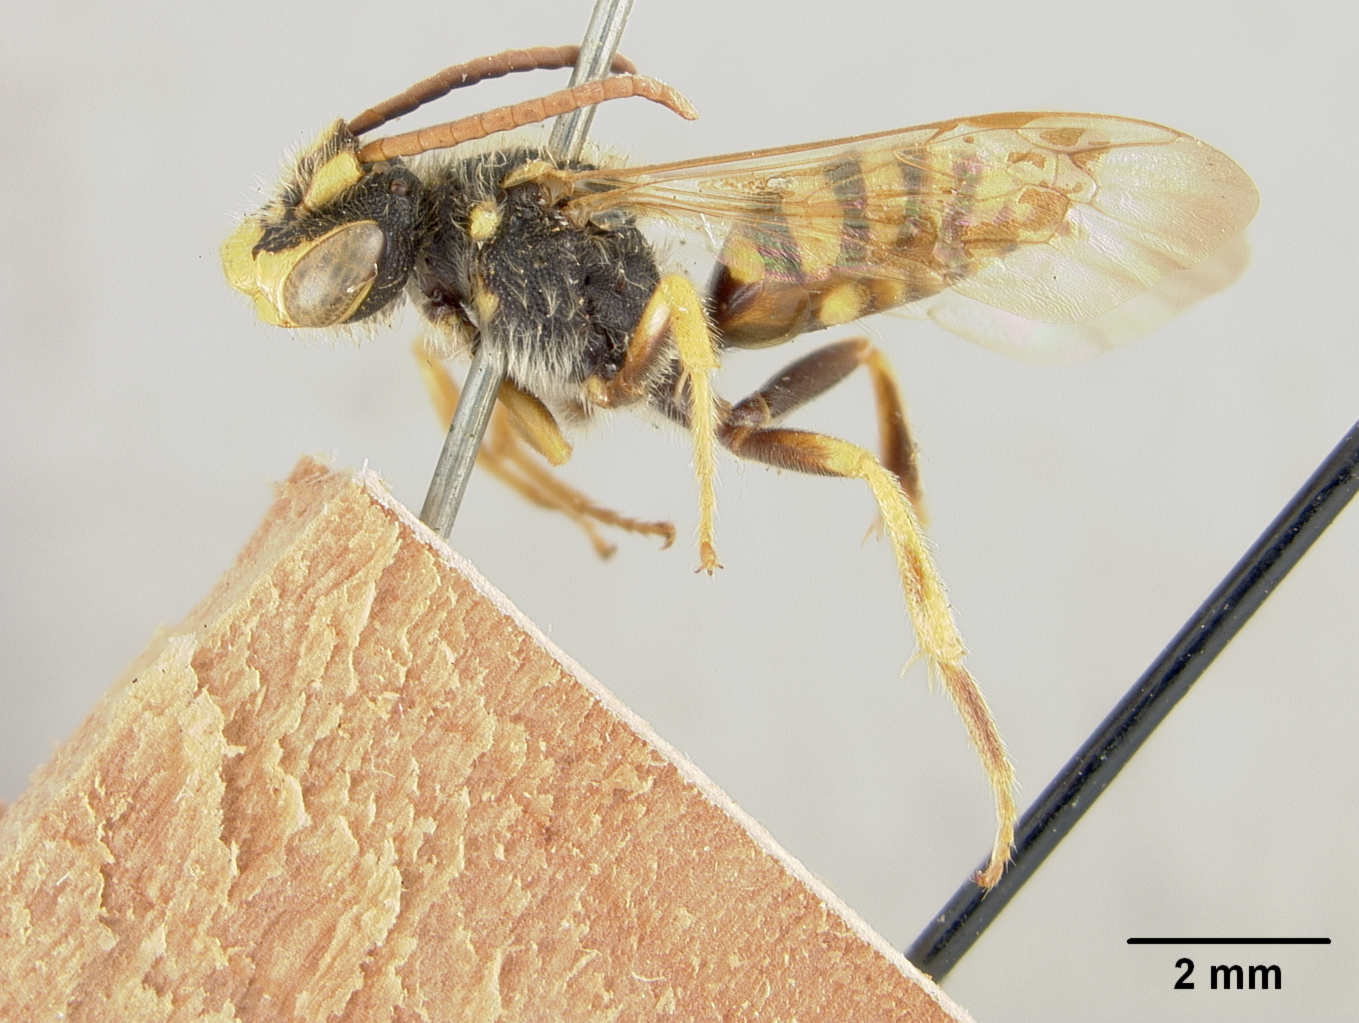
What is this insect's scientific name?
Nomada subrutila
